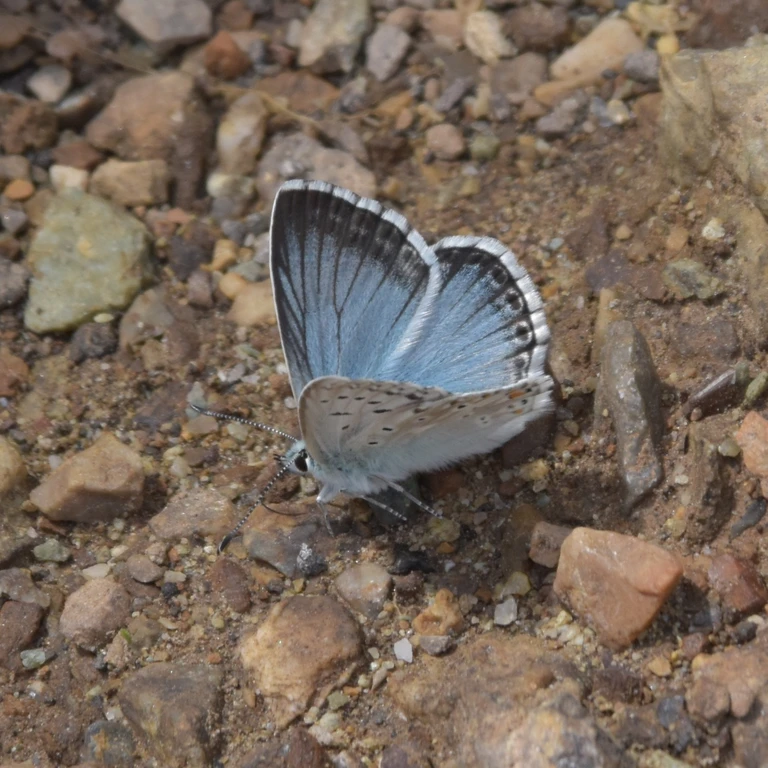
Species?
Lysandra coridon
